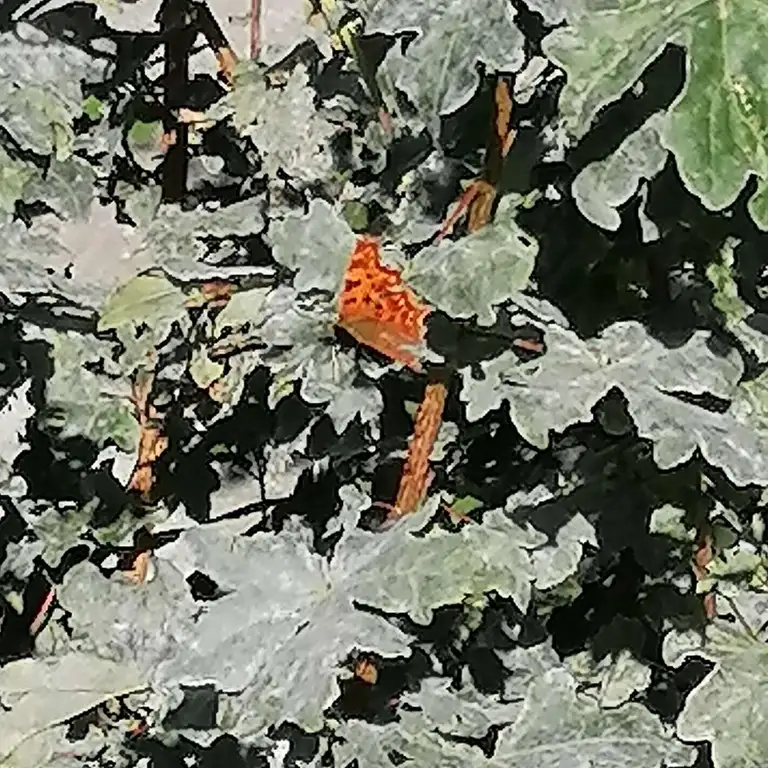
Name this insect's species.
Polygonia c-album
